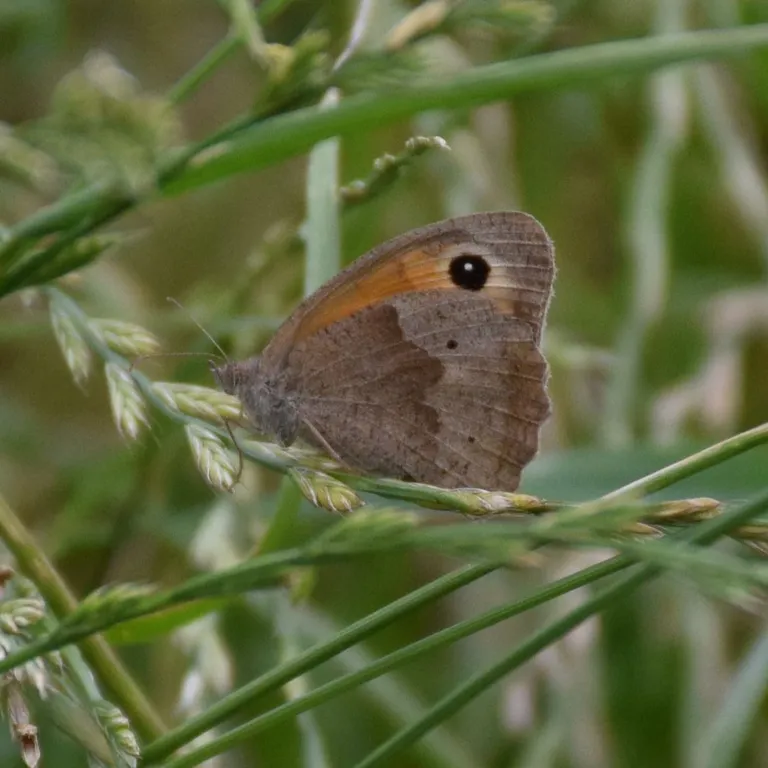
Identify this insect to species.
Maniola jurtina
